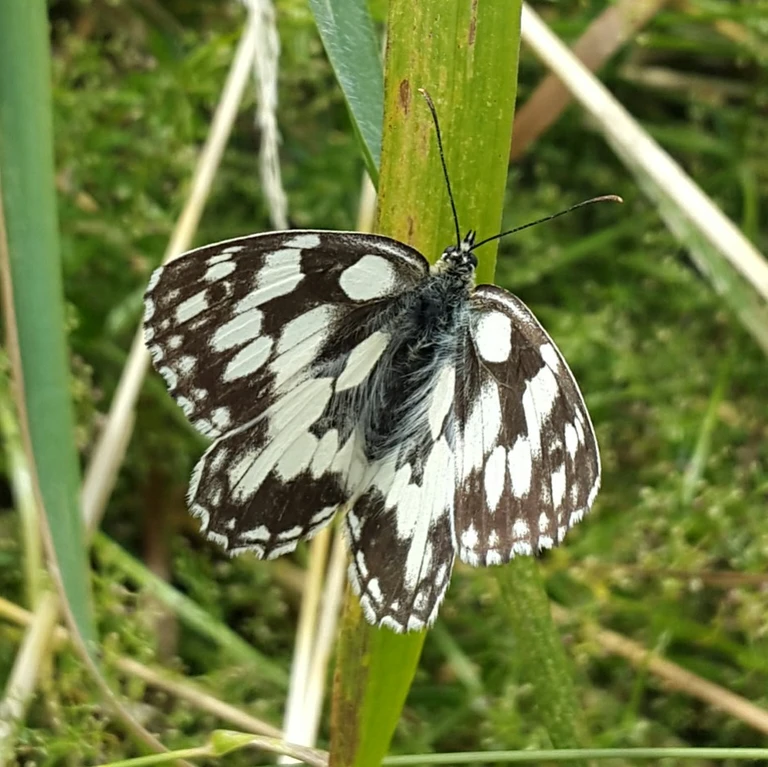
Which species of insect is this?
Melanargia galathea
